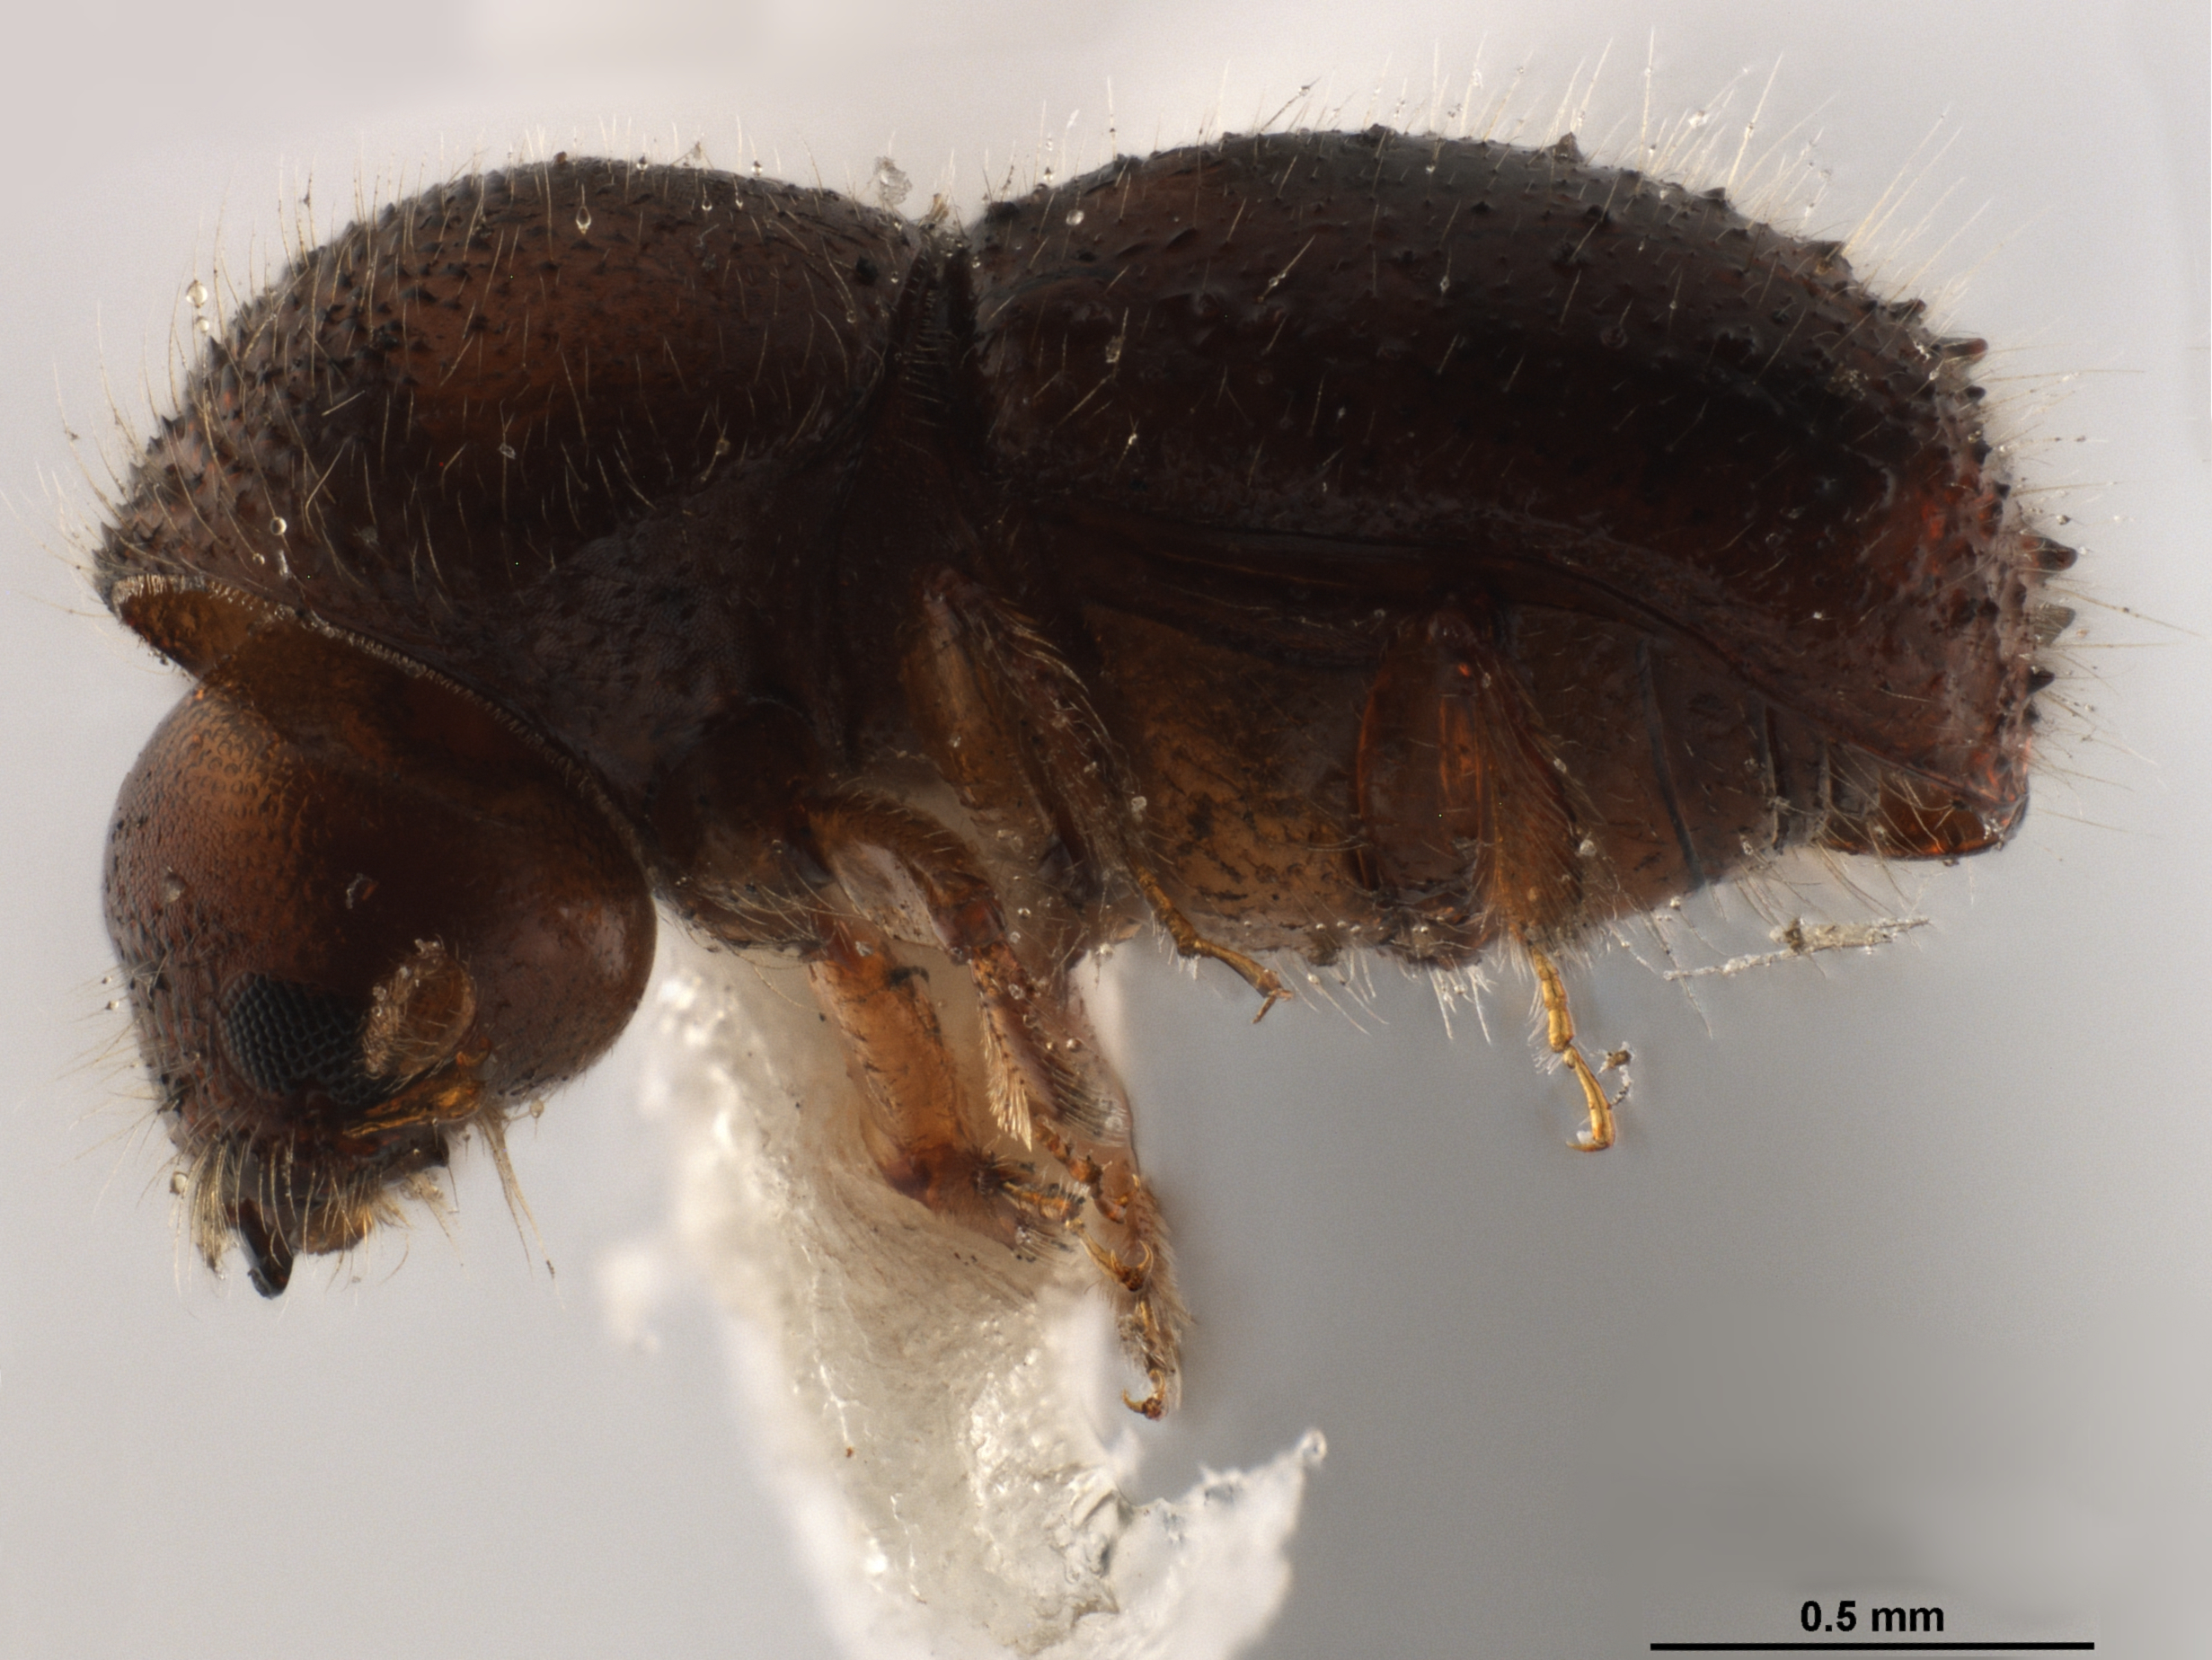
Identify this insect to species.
Ambrosiodmus pseudocitri
